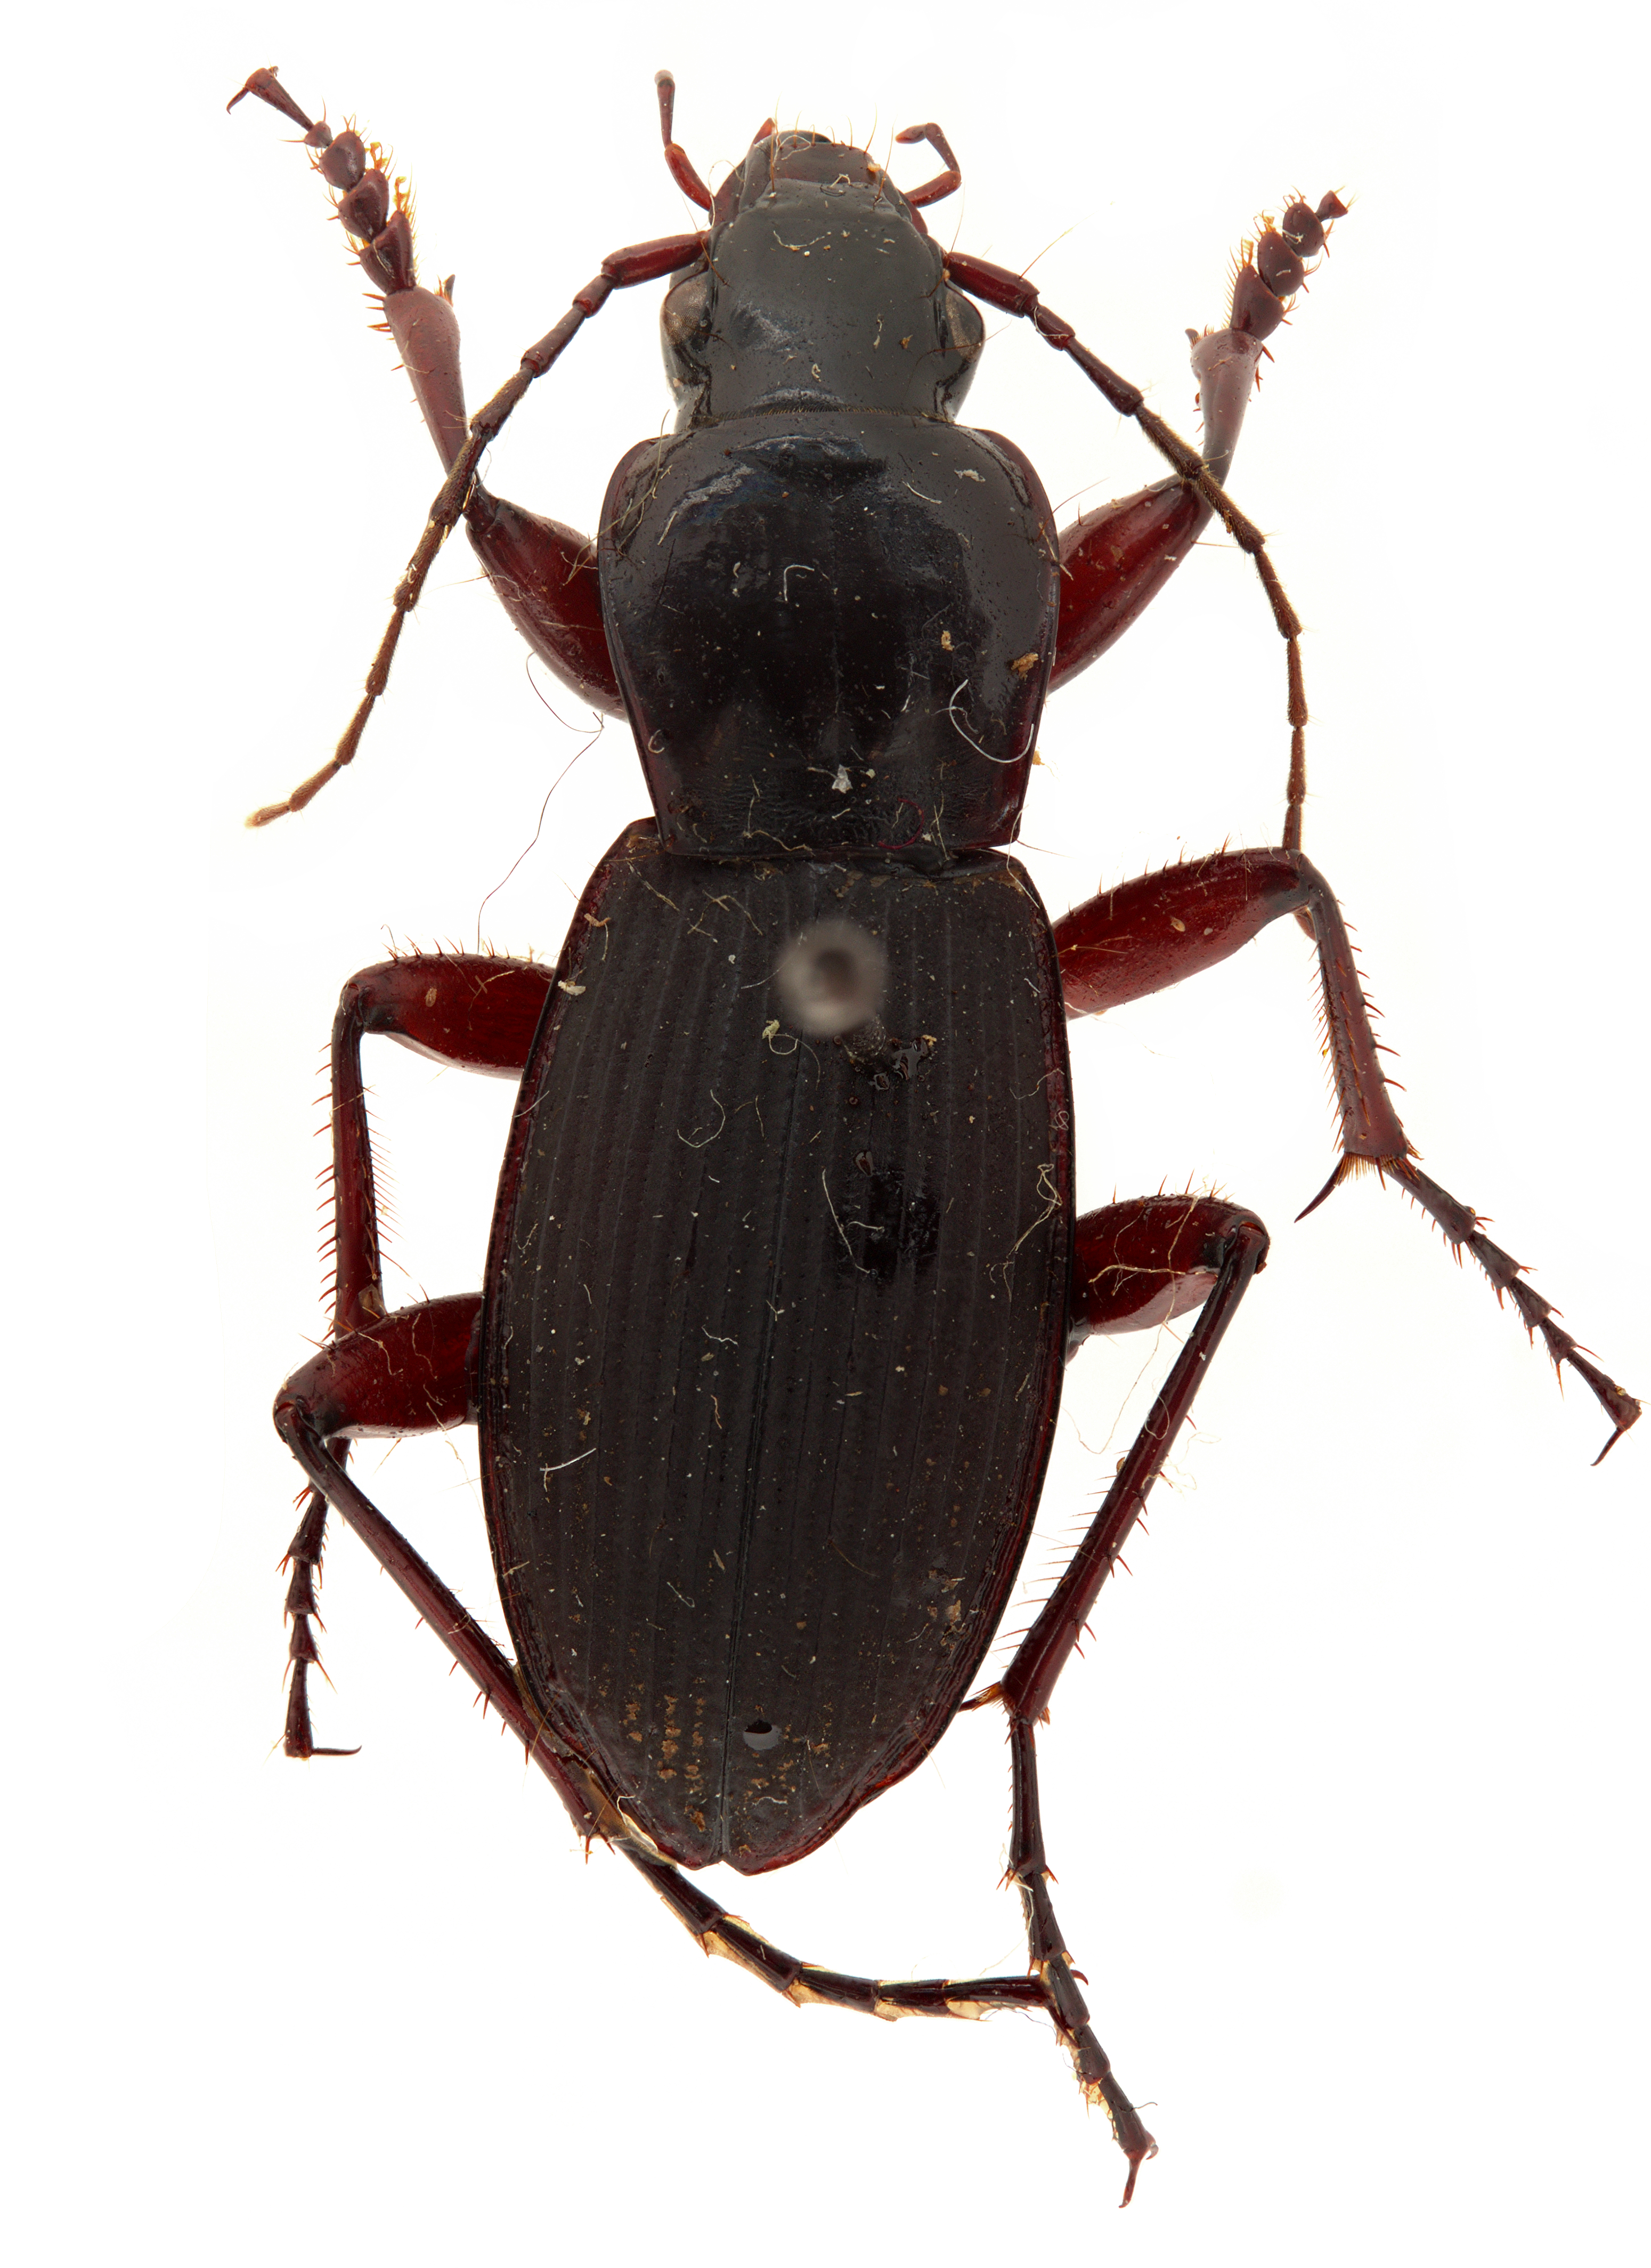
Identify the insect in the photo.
Egadroma picea (also Loxodactylus dingo)
